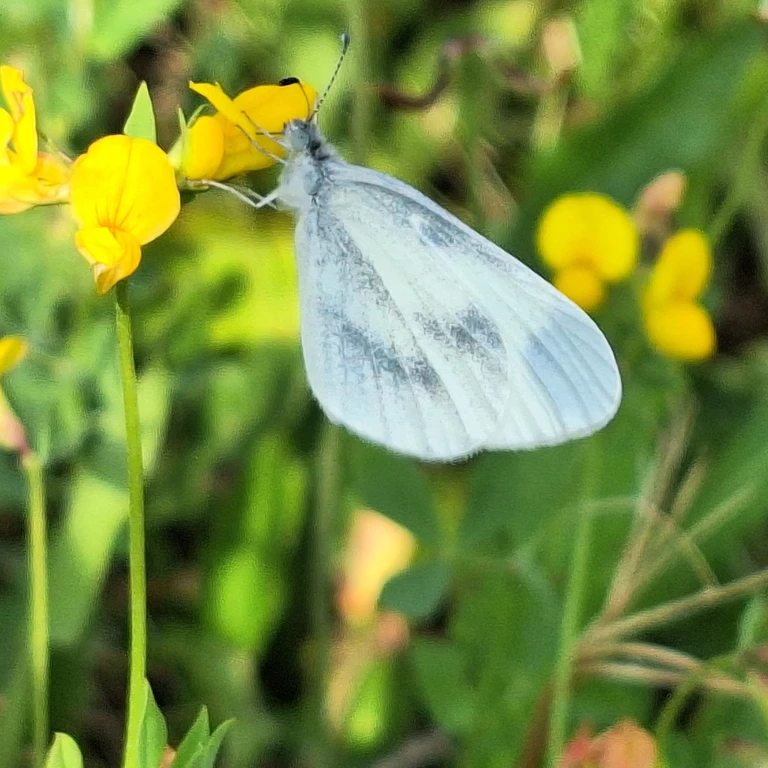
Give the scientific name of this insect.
Leptidea sinapis/juvernica
